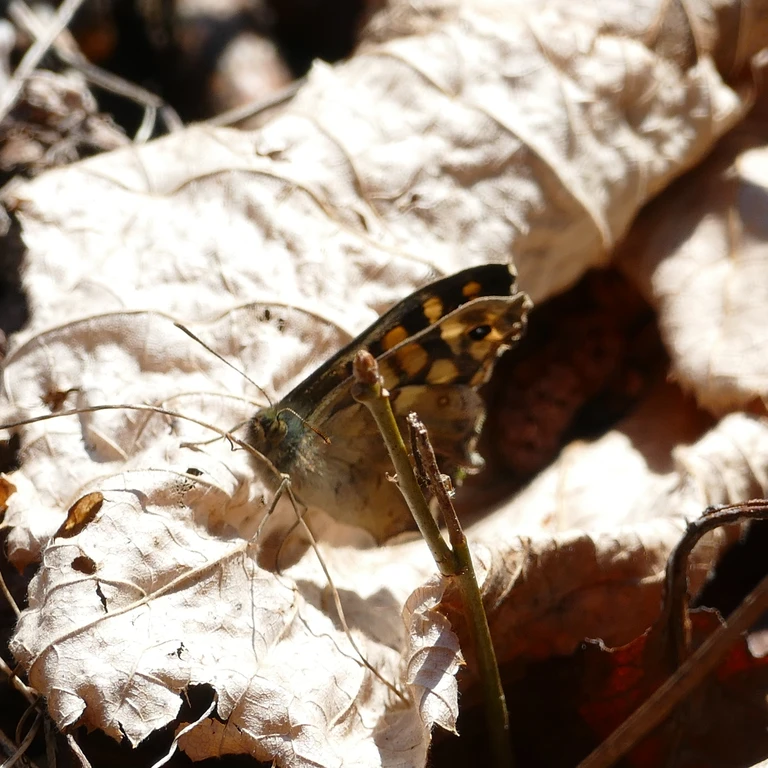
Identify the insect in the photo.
Pararge aegeria
